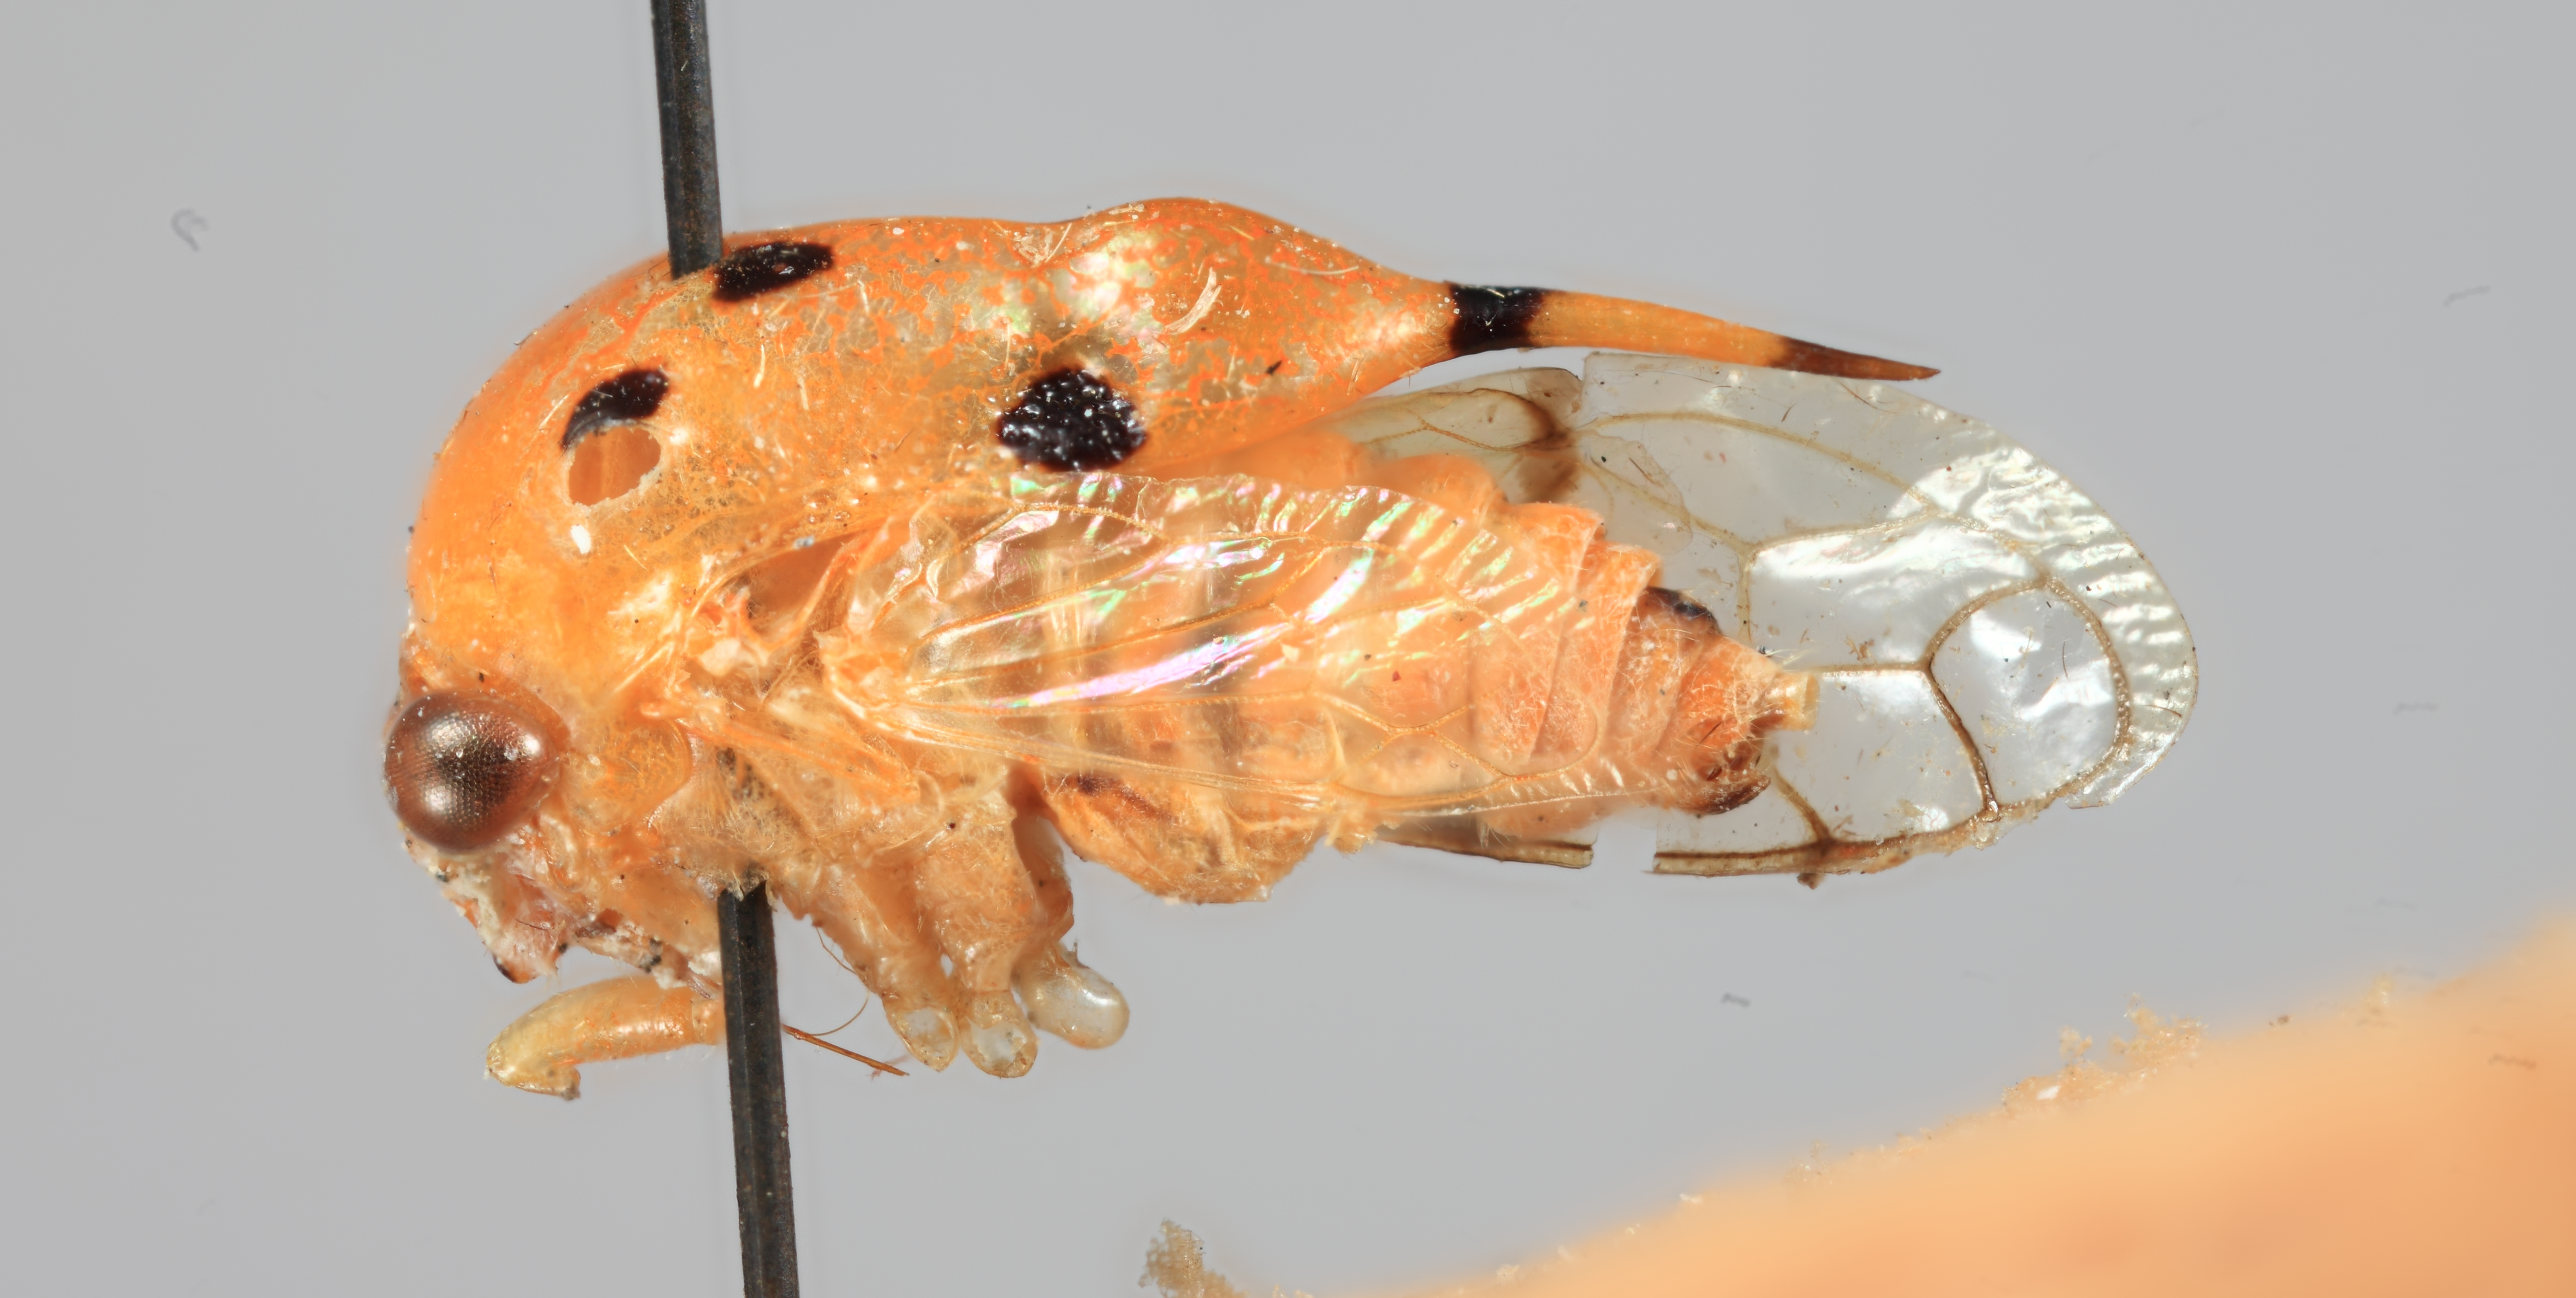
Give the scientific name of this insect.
Aphetea nigropicta
